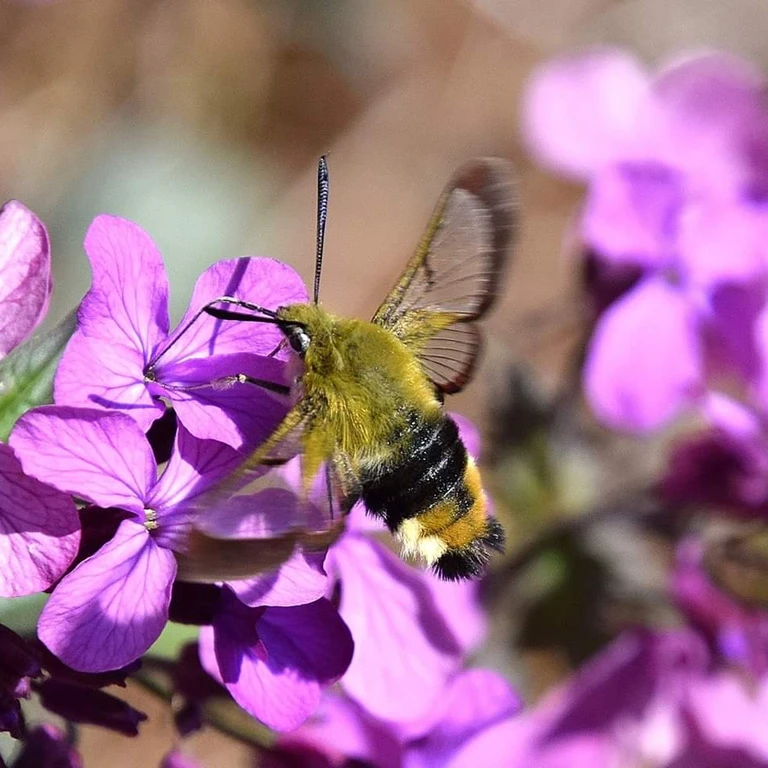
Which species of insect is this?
Hemaris fuciformis
